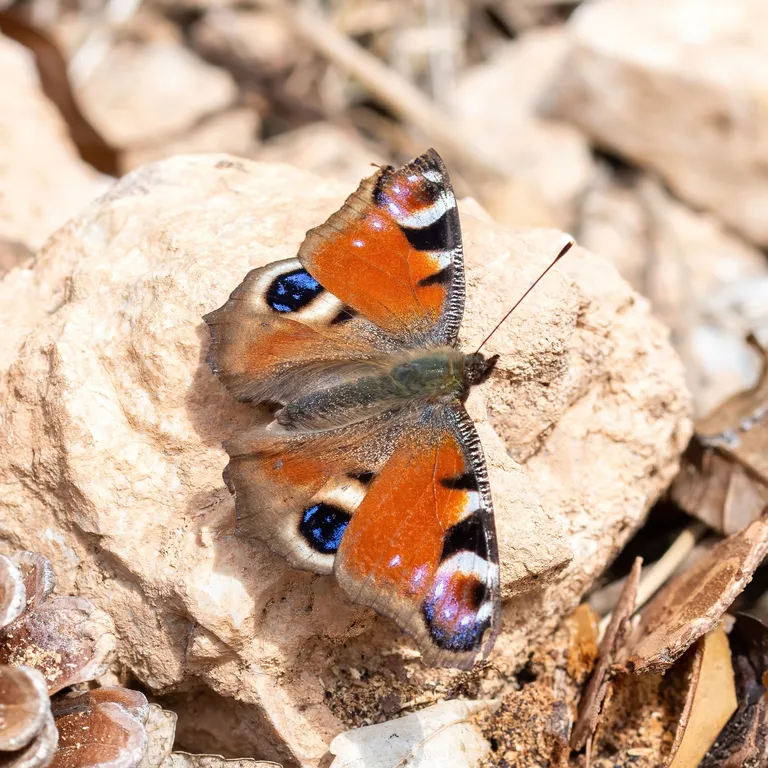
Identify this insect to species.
Aglais io
